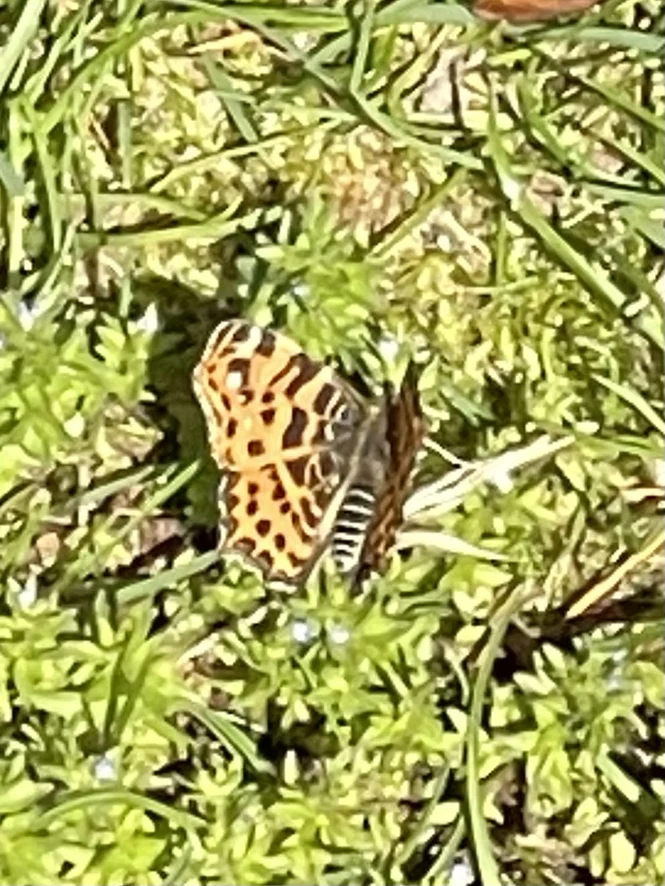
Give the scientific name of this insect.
Araschnia levana
